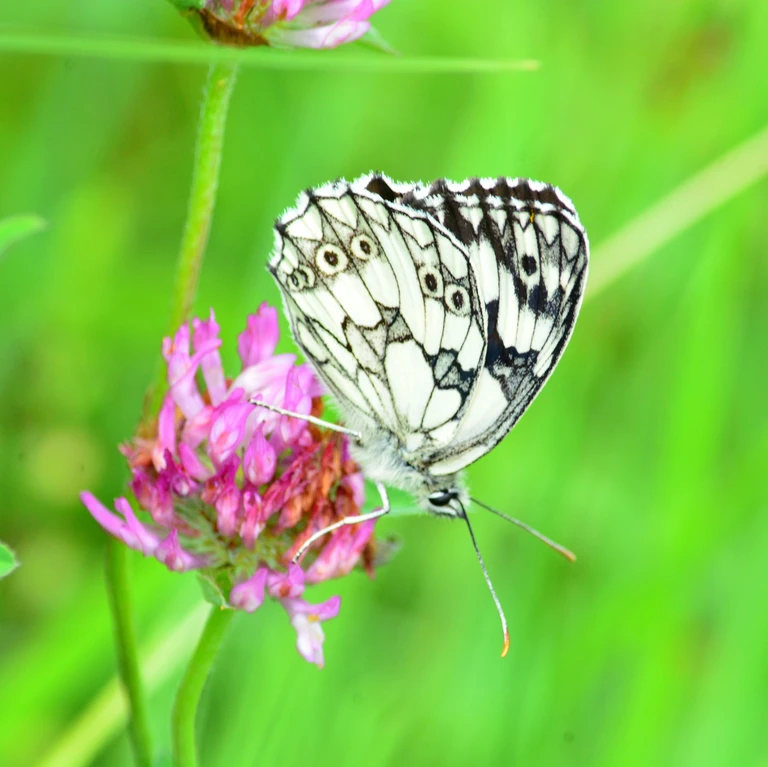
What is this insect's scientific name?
Melanargia galathea
